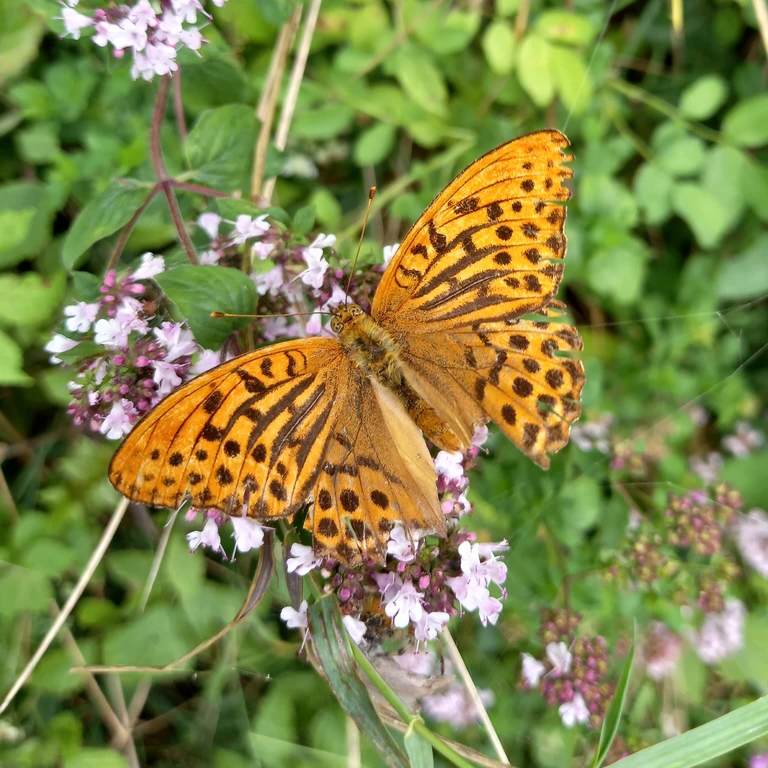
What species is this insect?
Argynnis paphia
